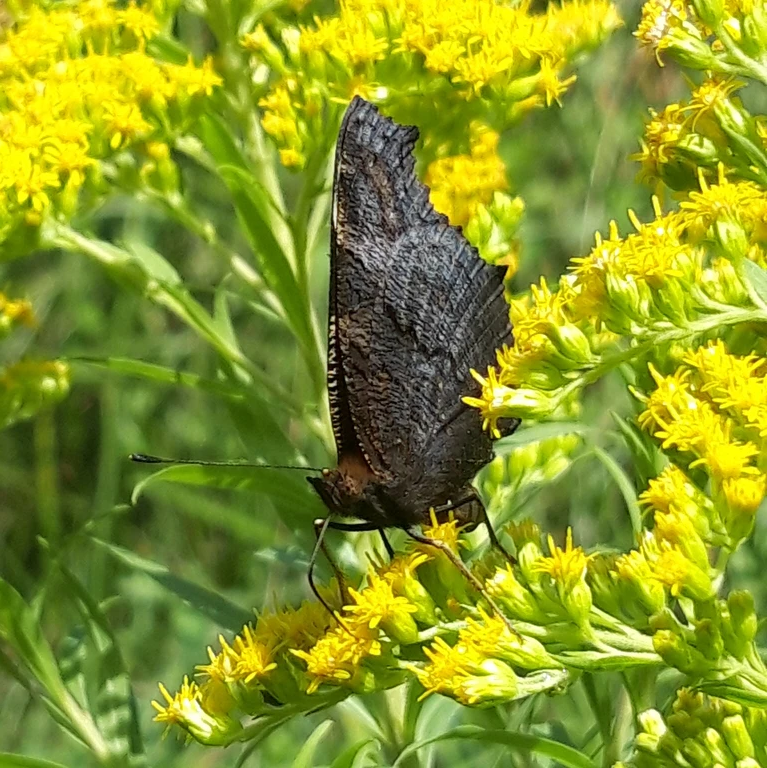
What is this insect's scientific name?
Aglais io
